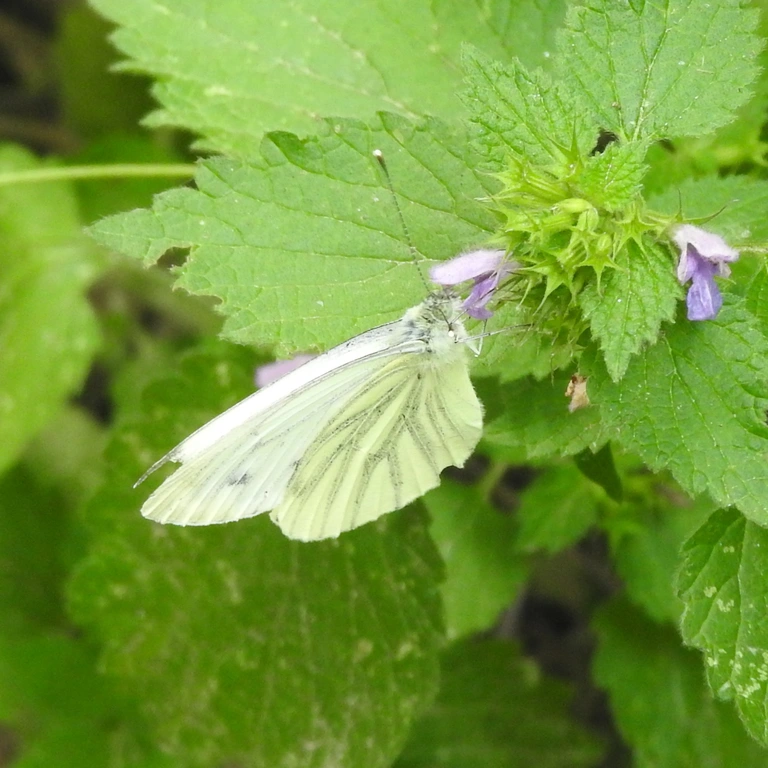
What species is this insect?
Pieris napi
